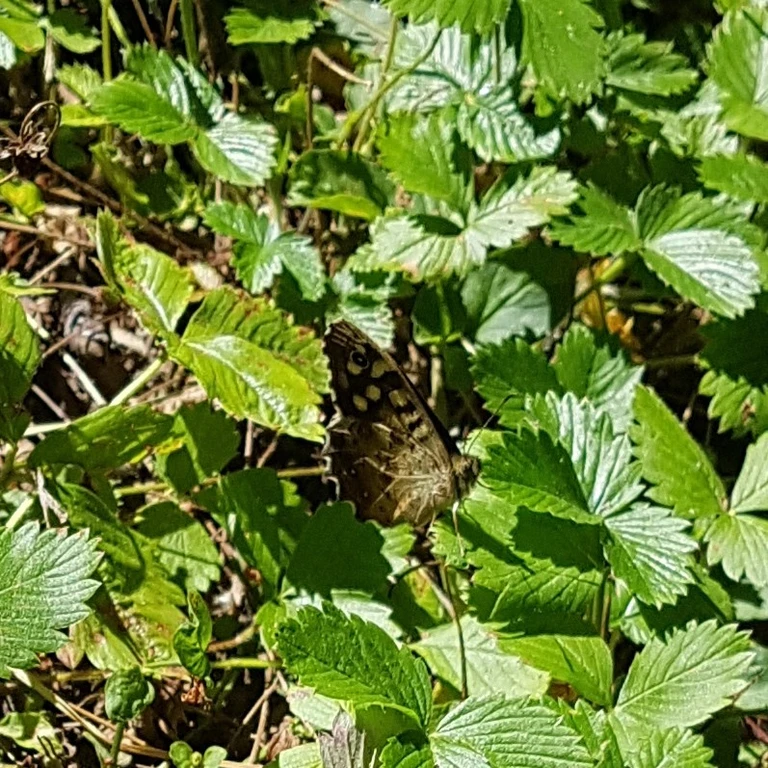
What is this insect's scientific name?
Pararge aegeria
